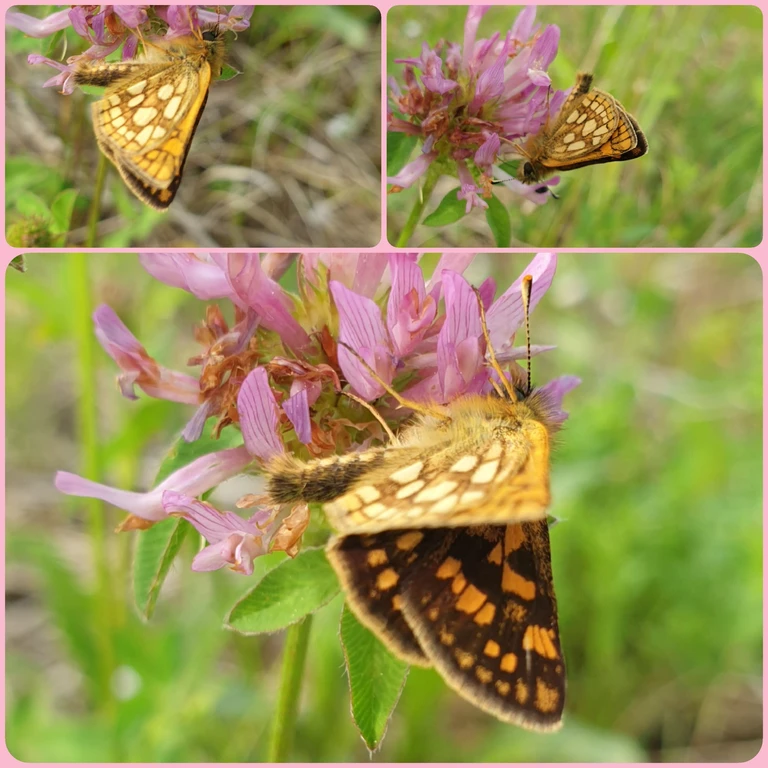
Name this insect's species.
Carterocephalus palaemon
